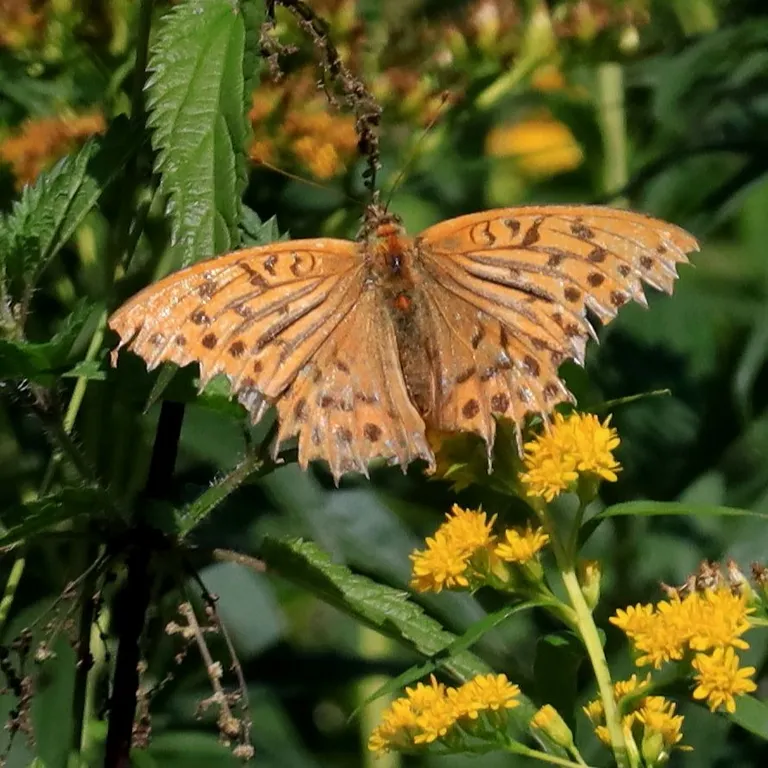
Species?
Argynnis paphia
